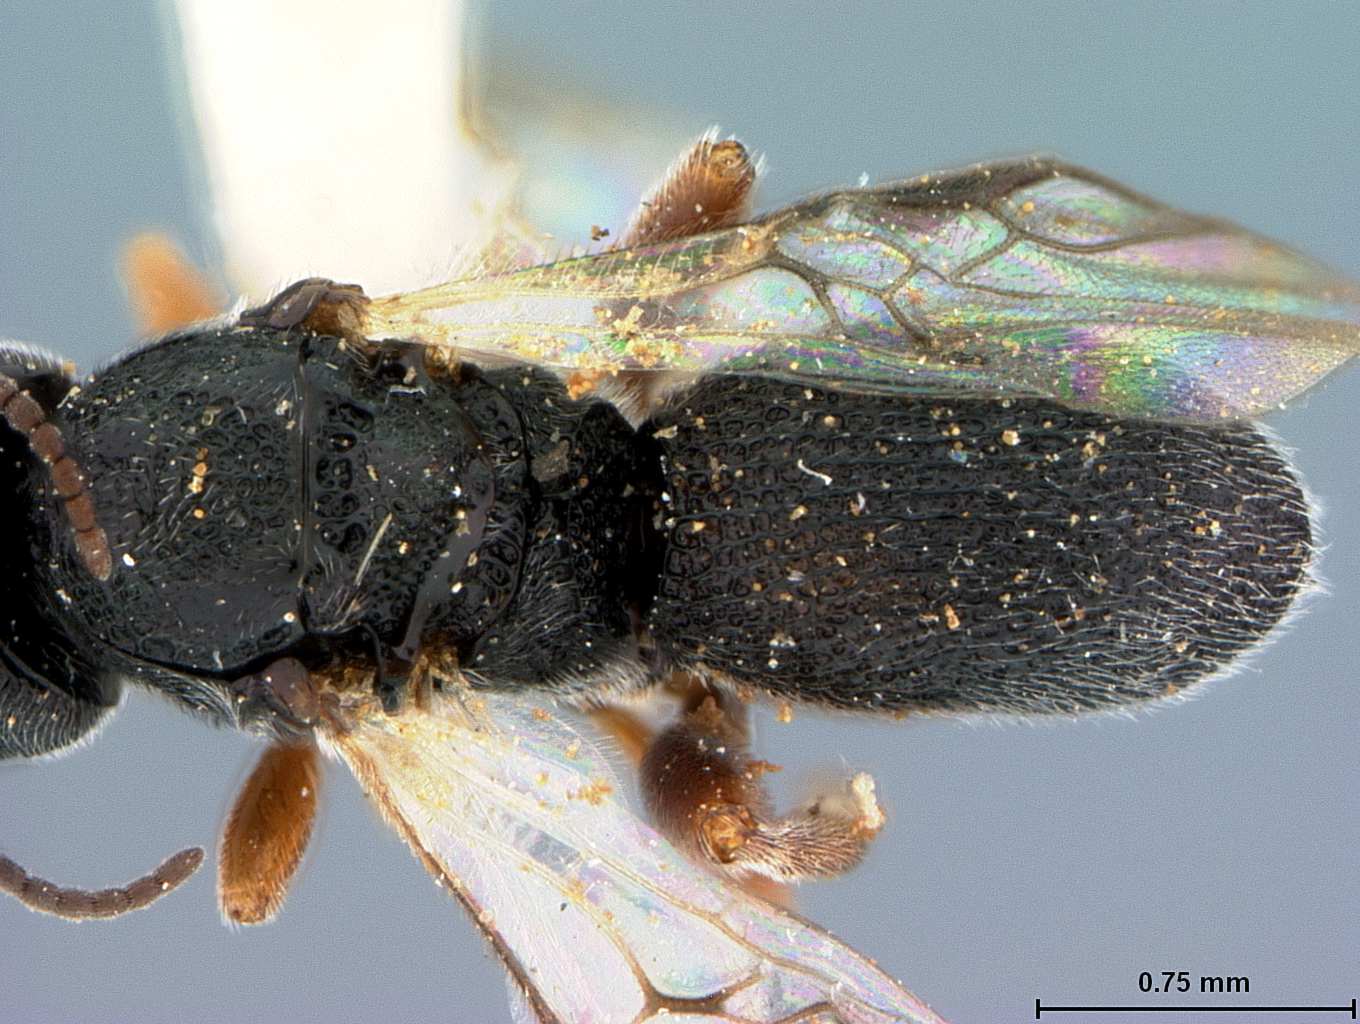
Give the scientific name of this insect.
Urosigalphus neobruchi
